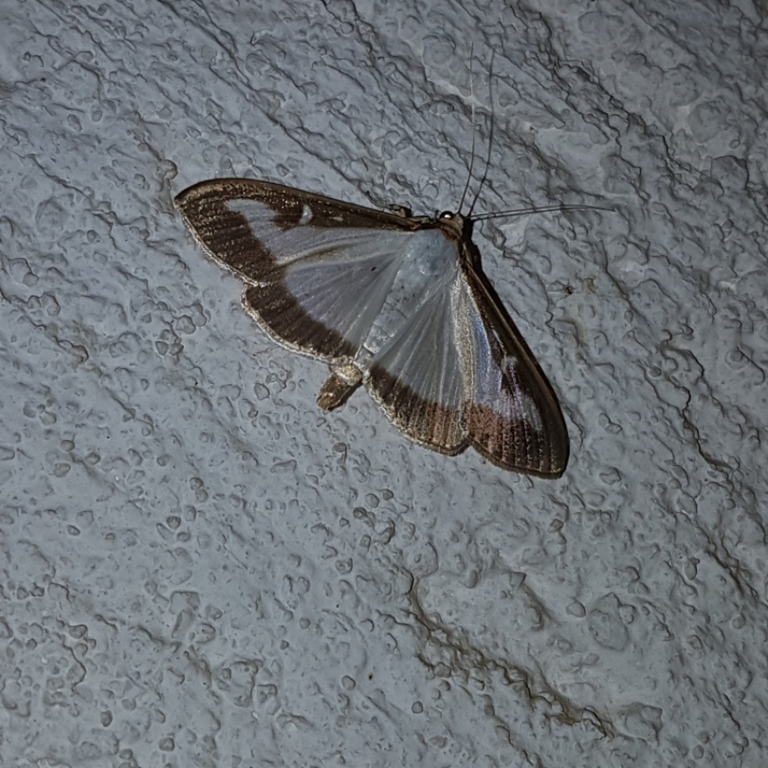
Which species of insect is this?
Cydalima perspectalis
